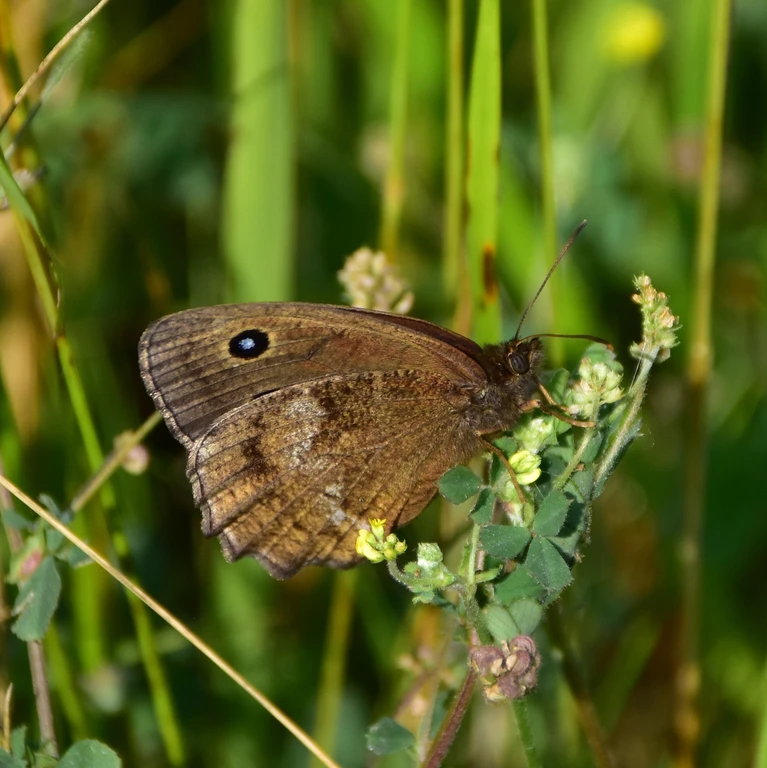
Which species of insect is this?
Minois dryas
